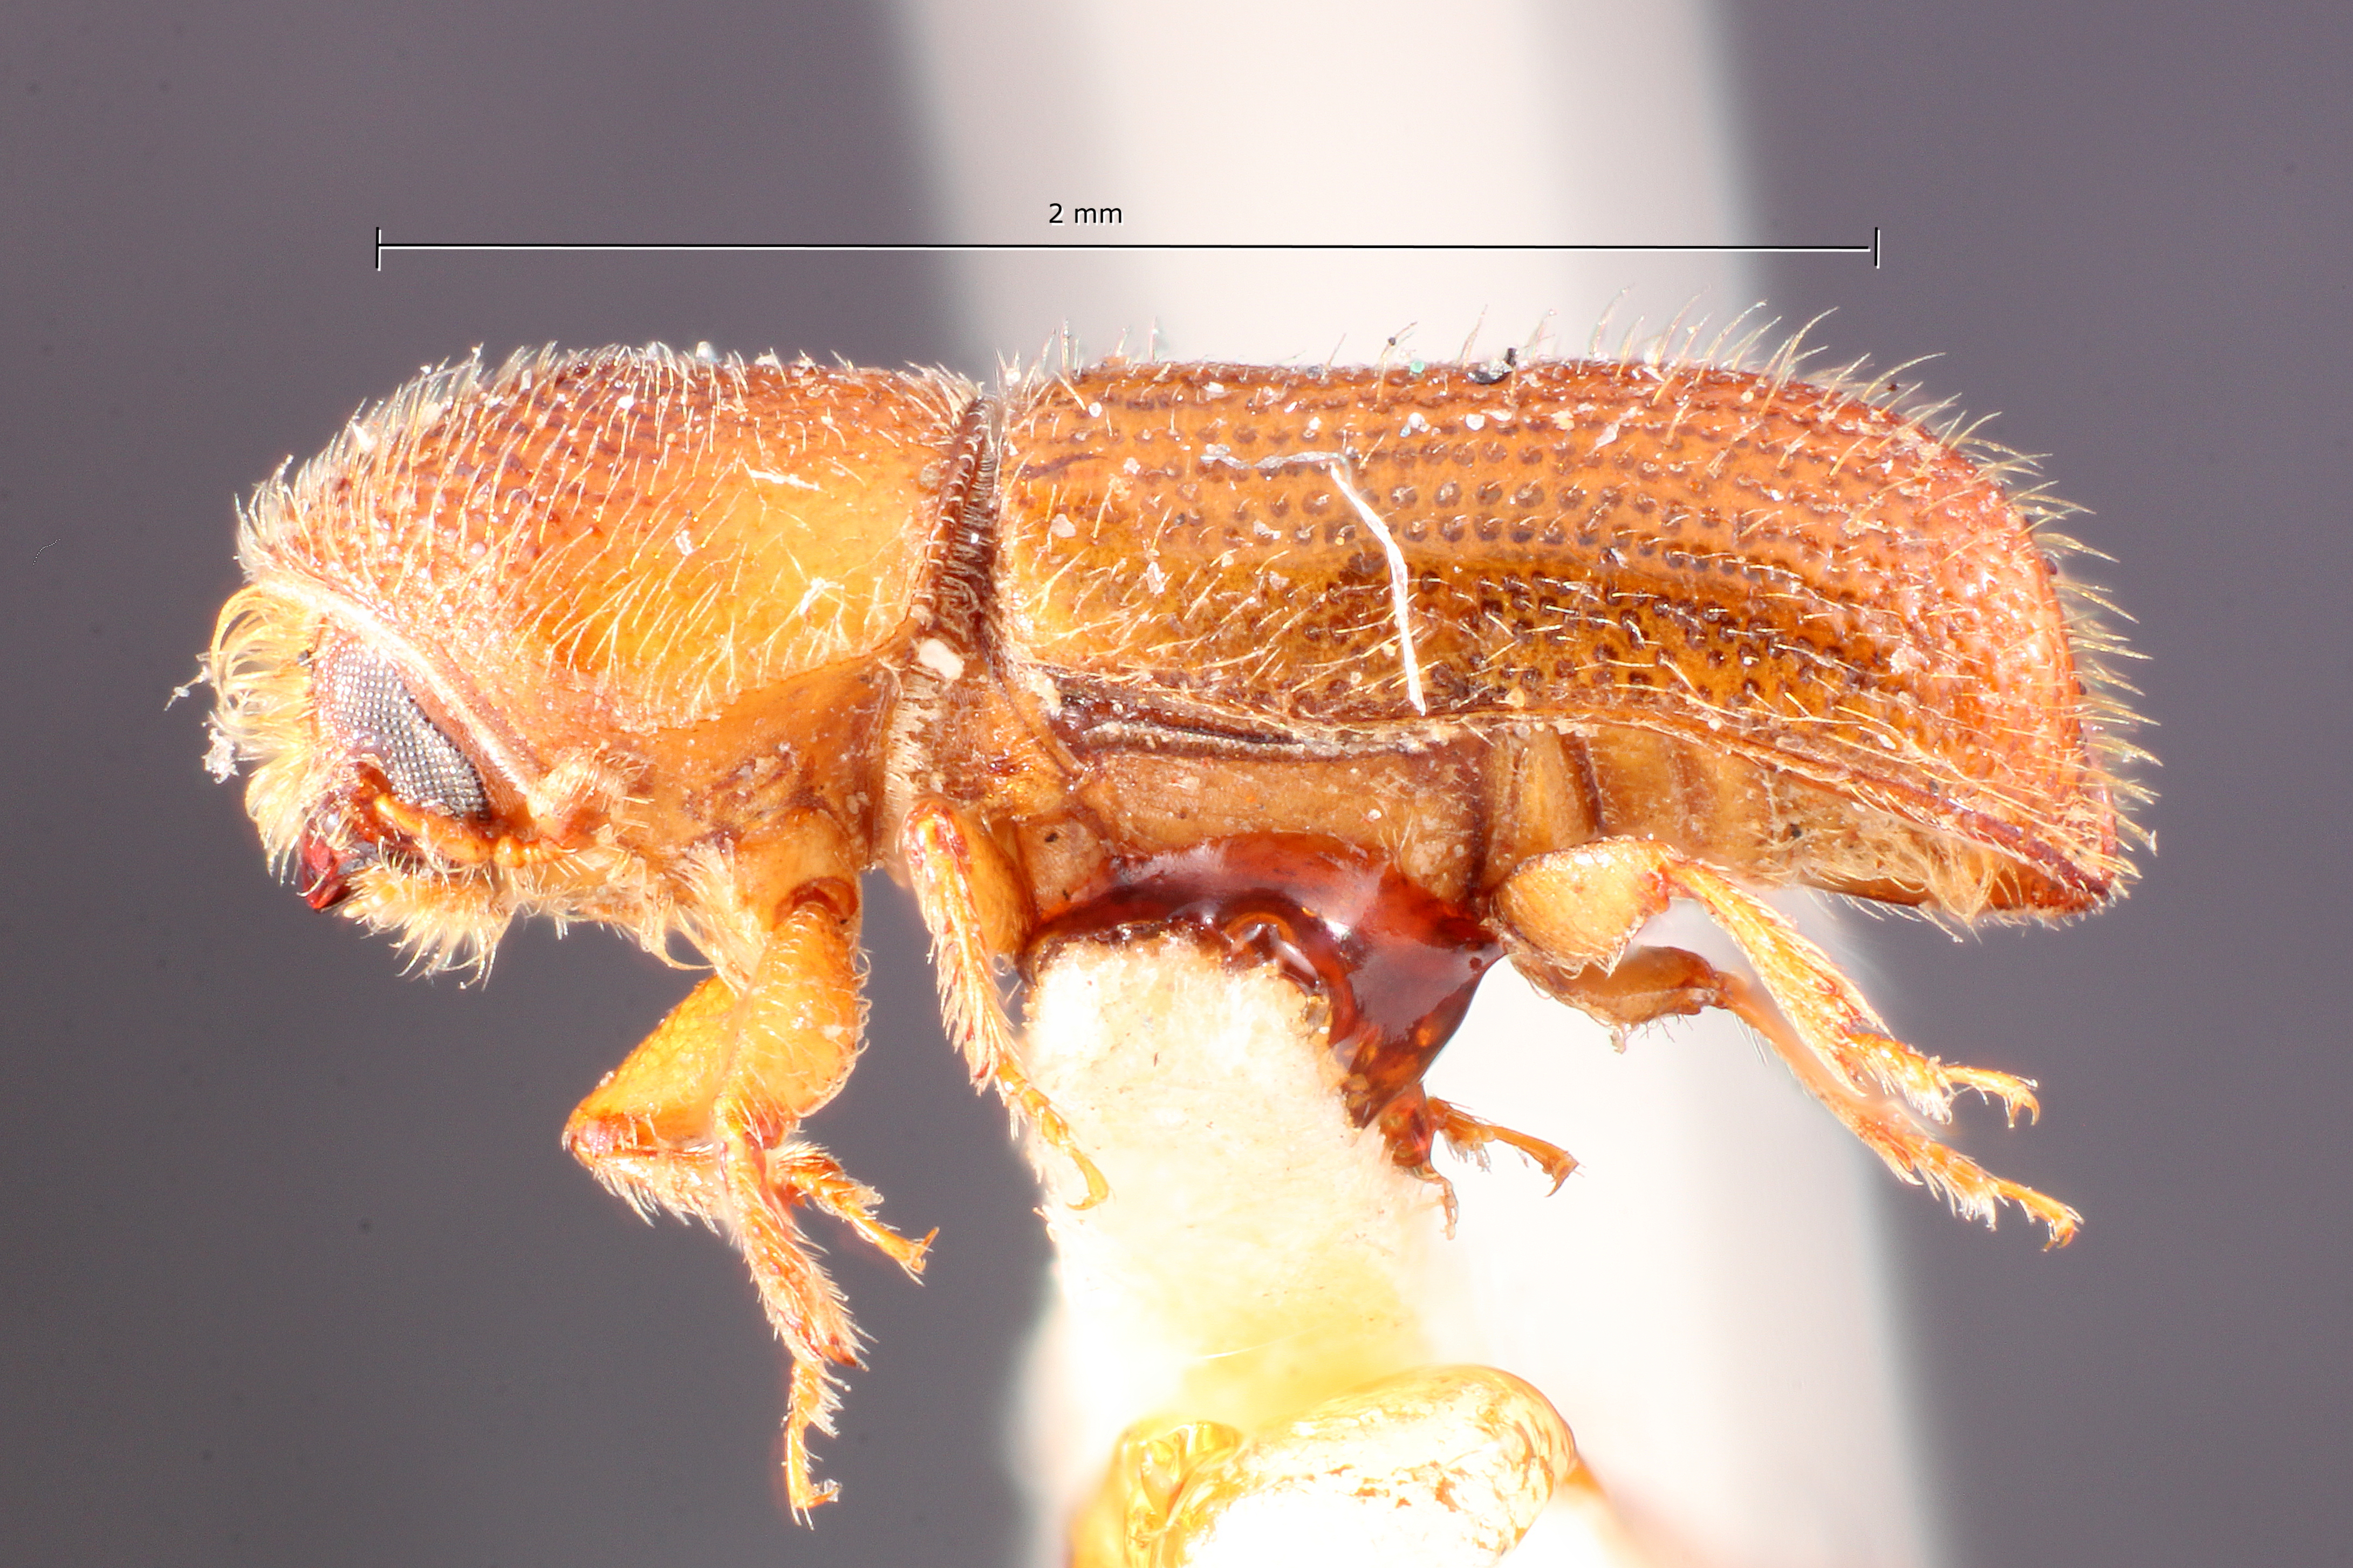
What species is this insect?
Pityophthorus chaleoensis
